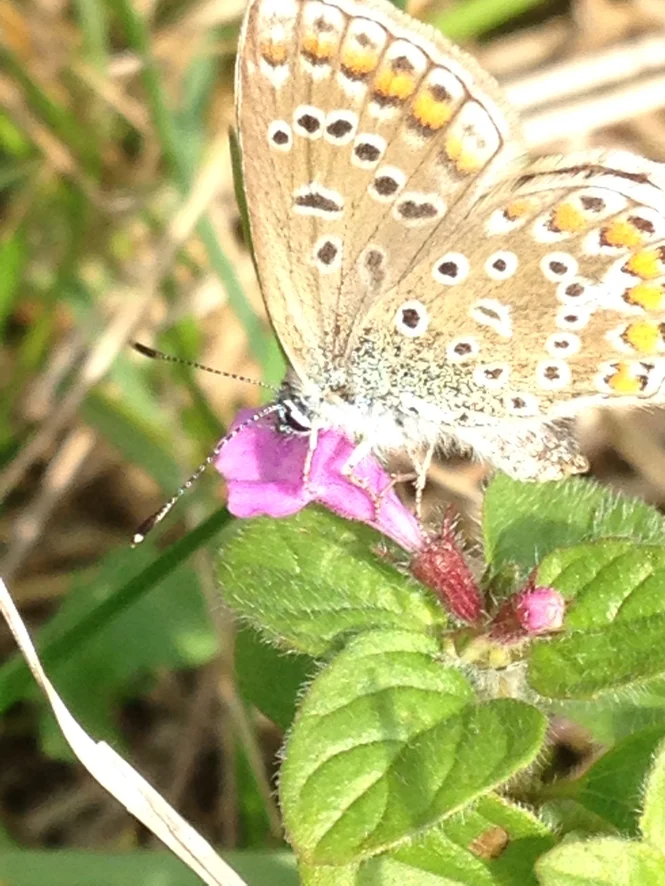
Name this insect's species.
Polyommatus icarus
